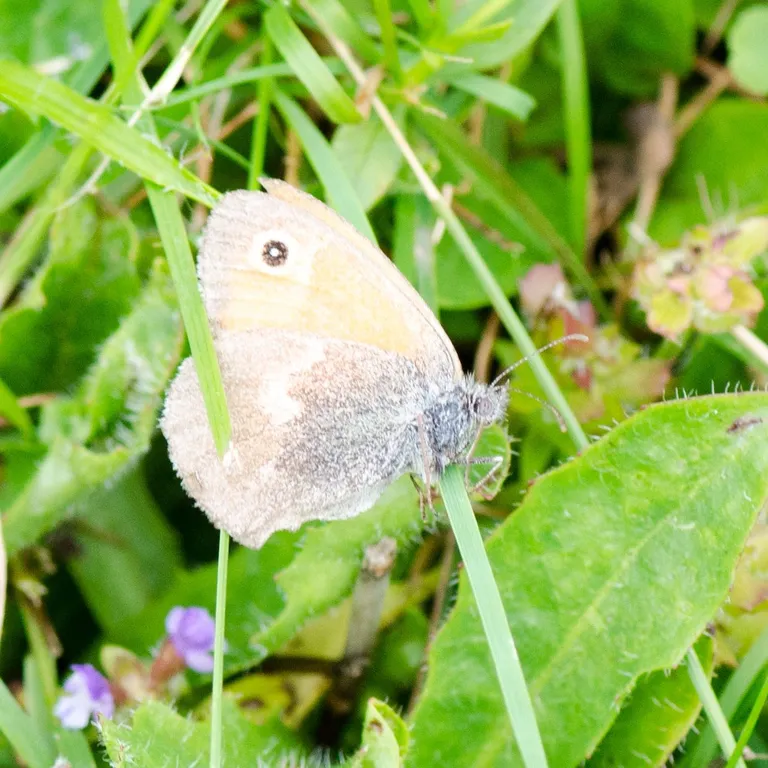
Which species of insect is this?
Coenonympha pamphilus
